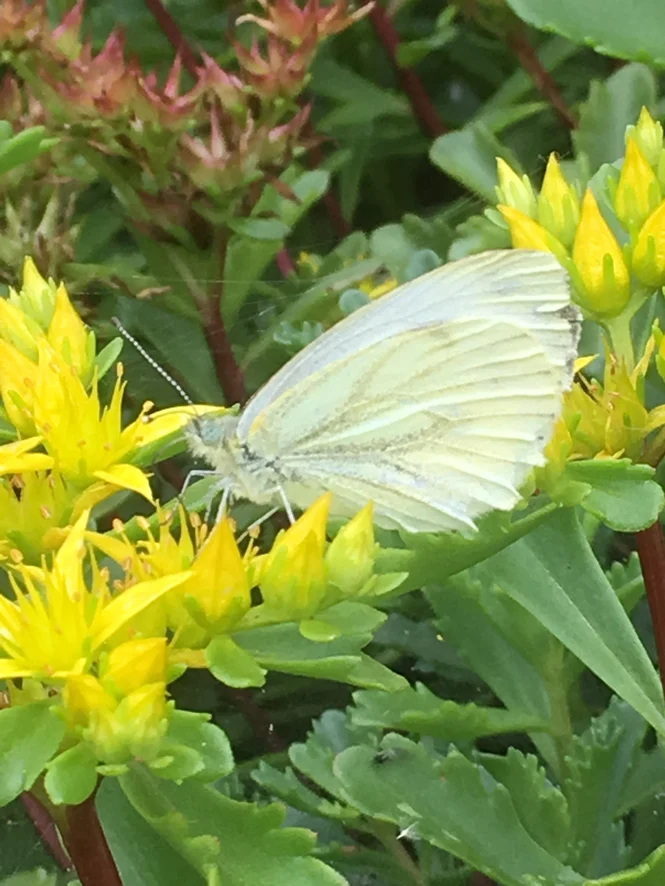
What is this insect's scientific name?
Pieris napi
